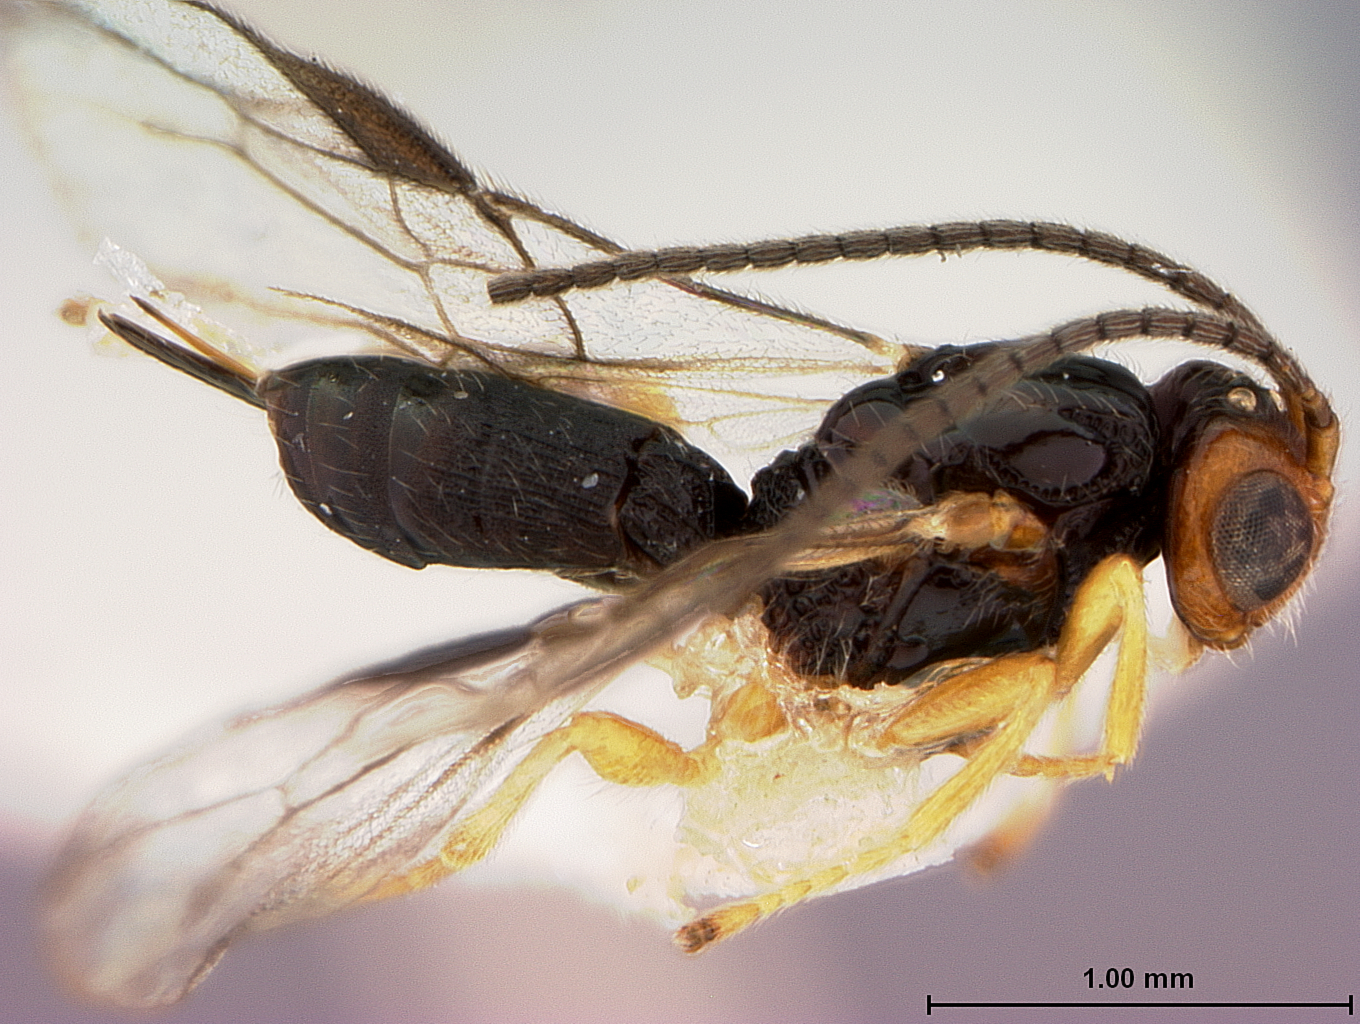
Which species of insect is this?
Opius srilankensis
